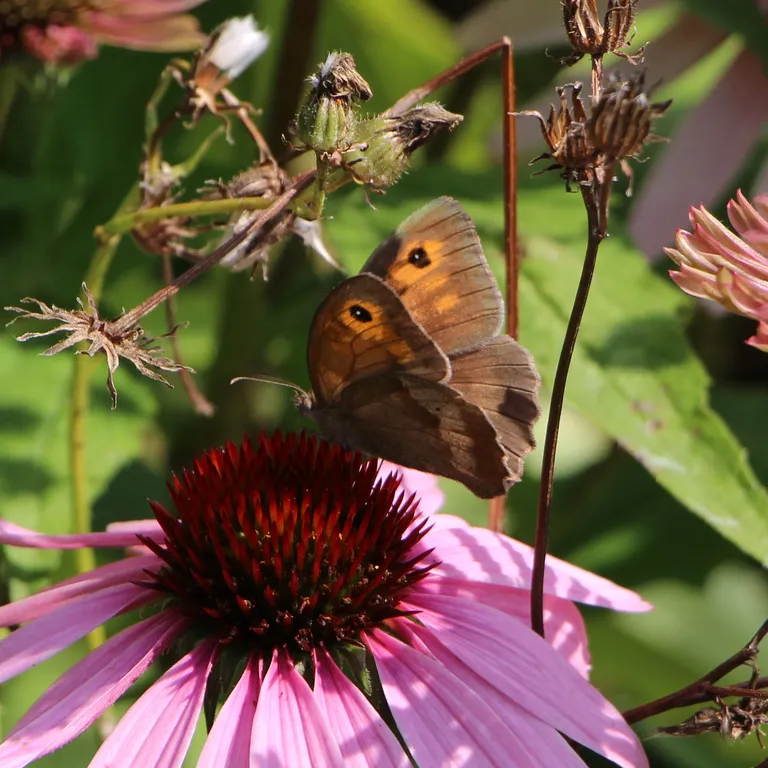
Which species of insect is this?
Maniola jurtina
